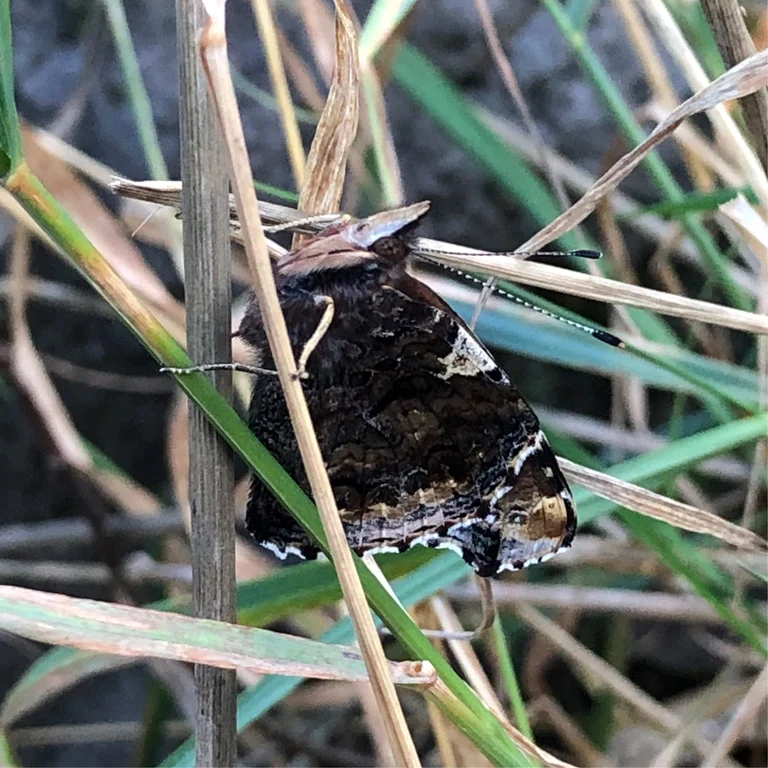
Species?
Vanessa atalanta
